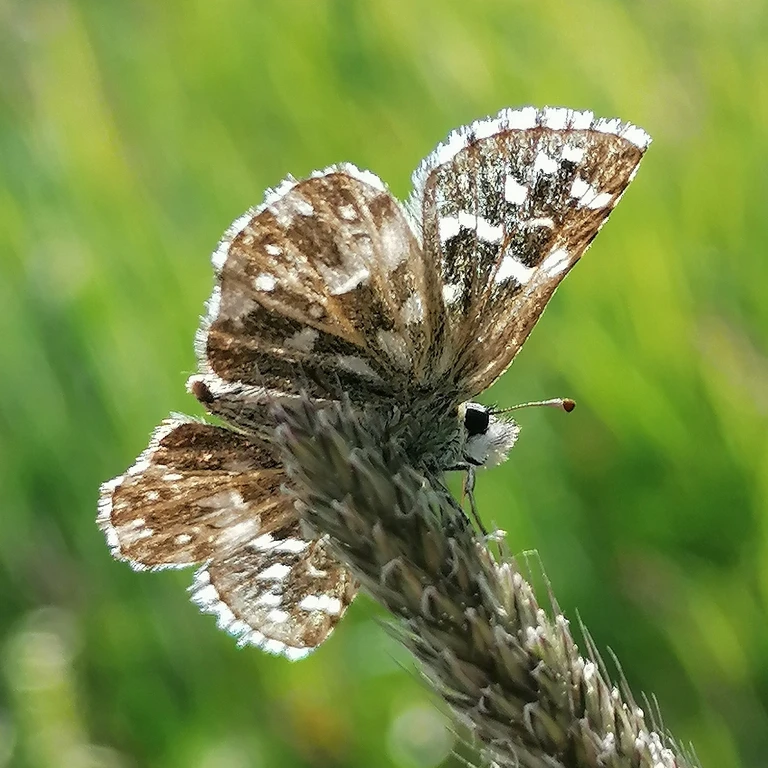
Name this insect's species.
Pyrgus malvae
